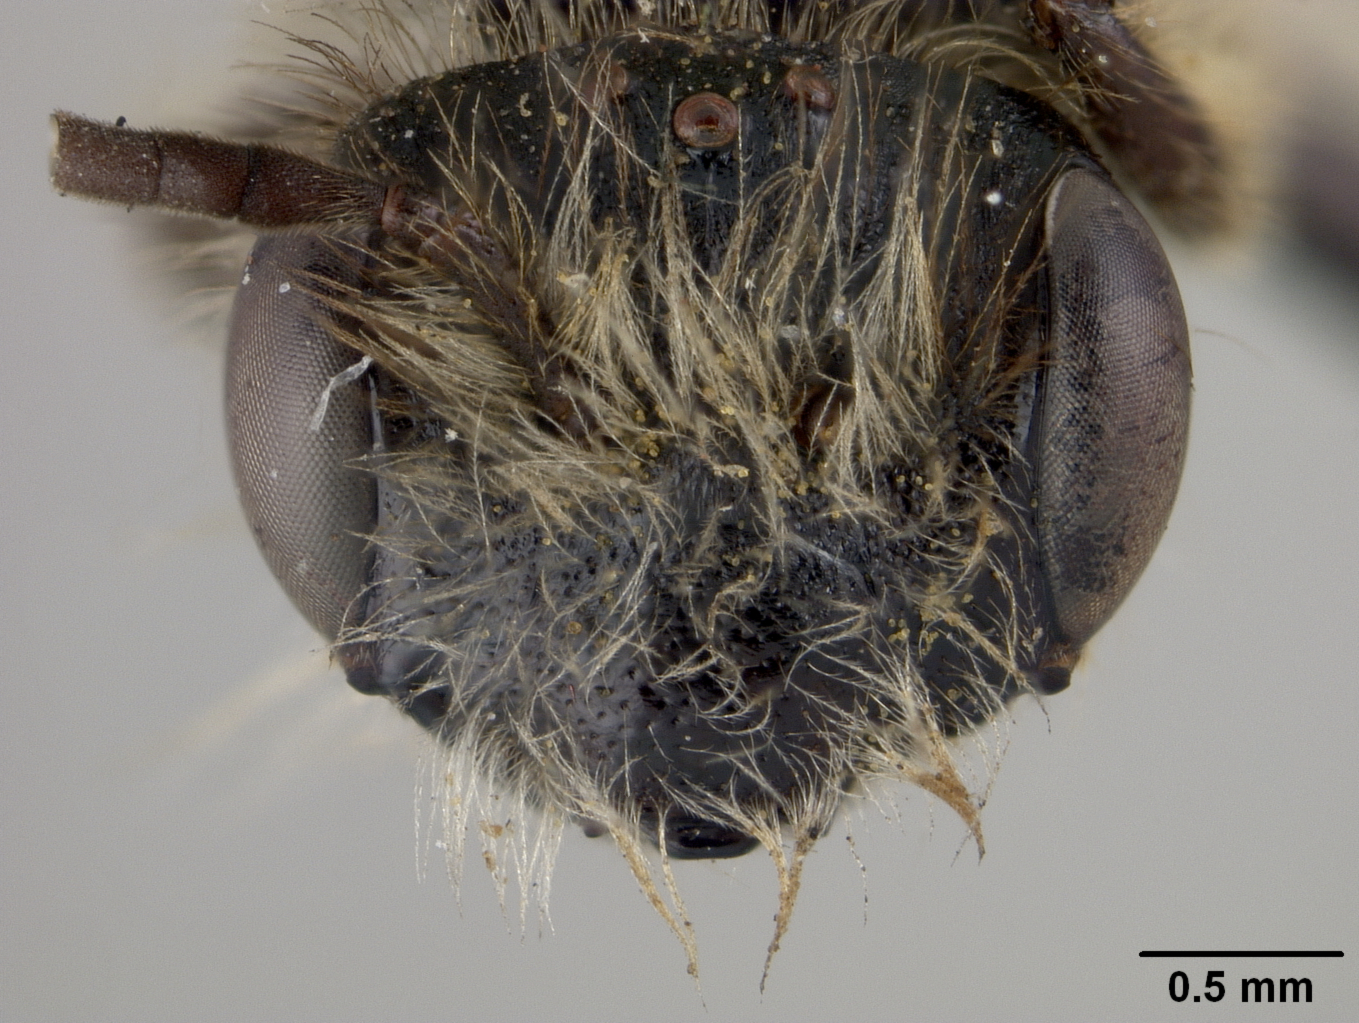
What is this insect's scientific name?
Andrena enigmatica
